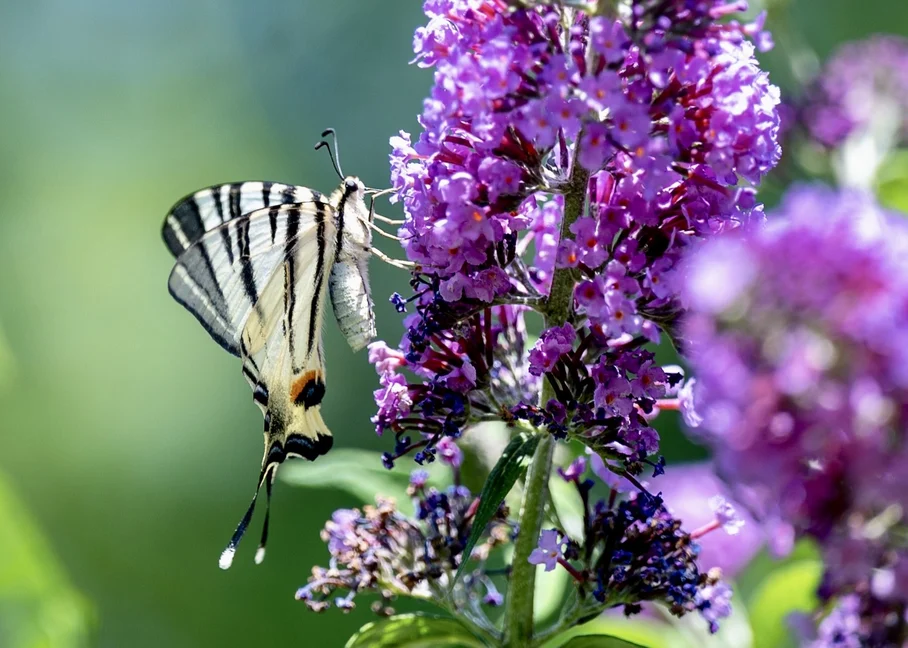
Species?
Iphiclides podalirius
